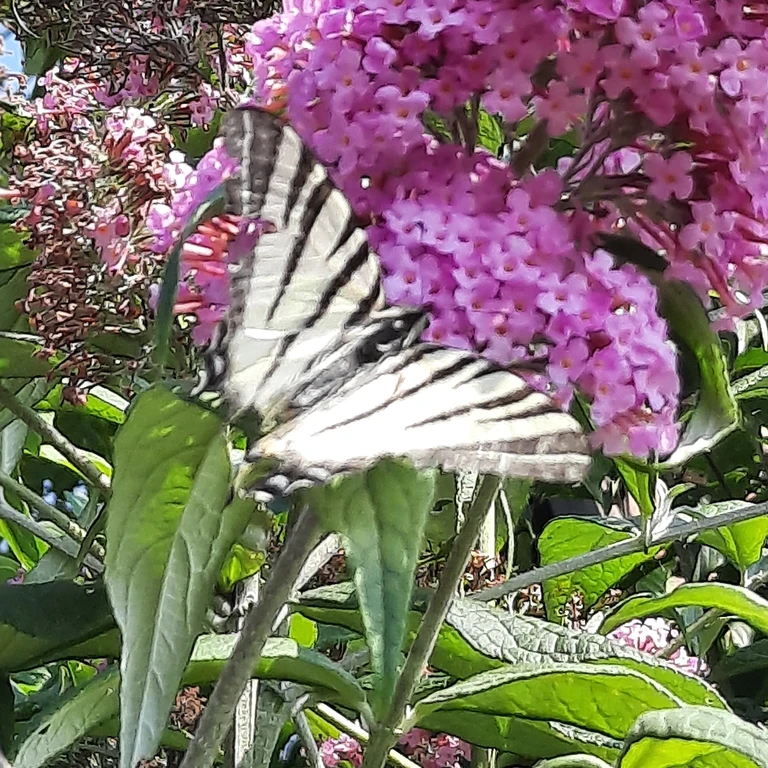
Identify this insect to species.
Iphiclides podalirius
